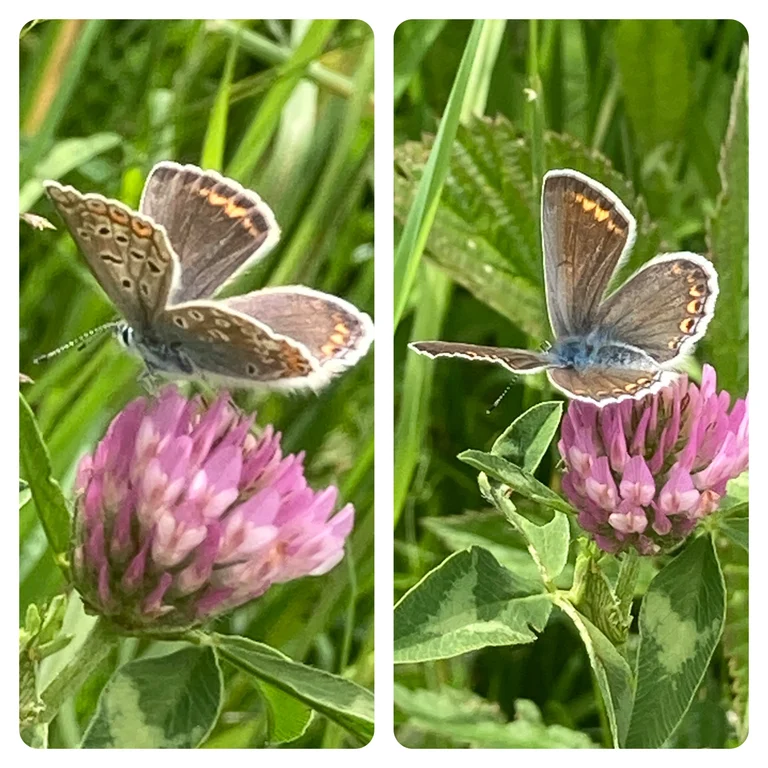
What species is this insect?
Polyommatus icarus
